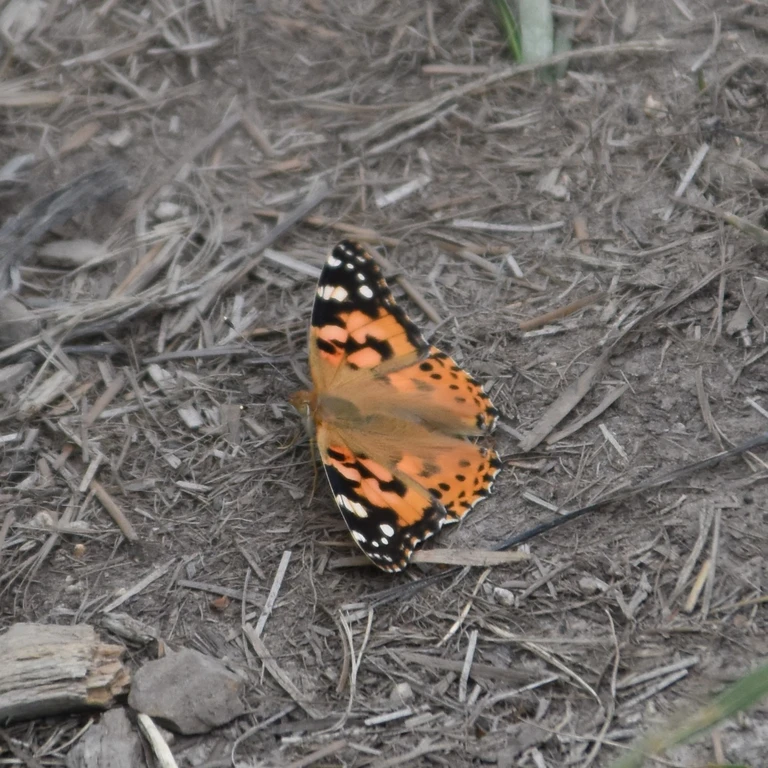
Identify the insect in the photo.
Vanessa cardui
